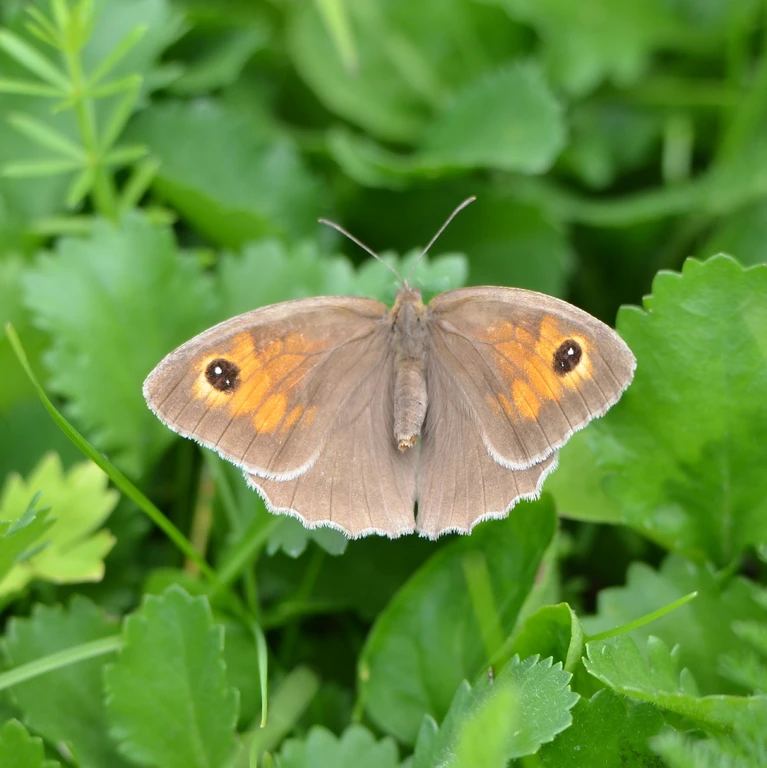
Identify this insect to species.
Maniola jurtina
